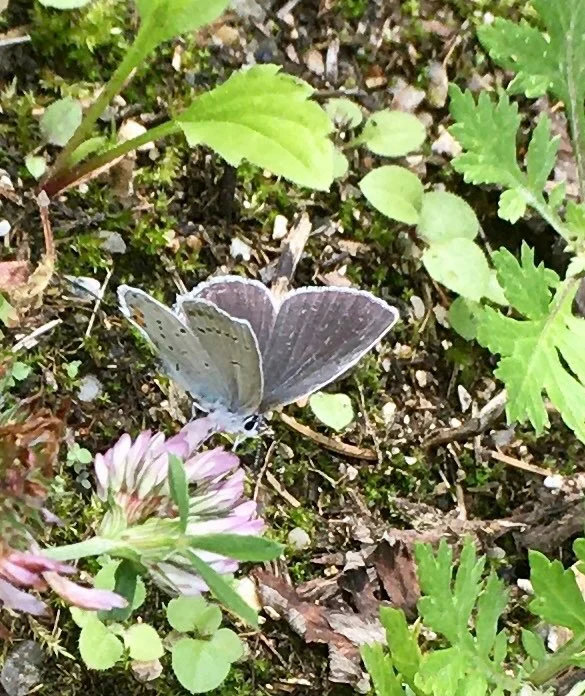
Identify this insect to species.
Cupido argiades (also Elkalyce argiades)
